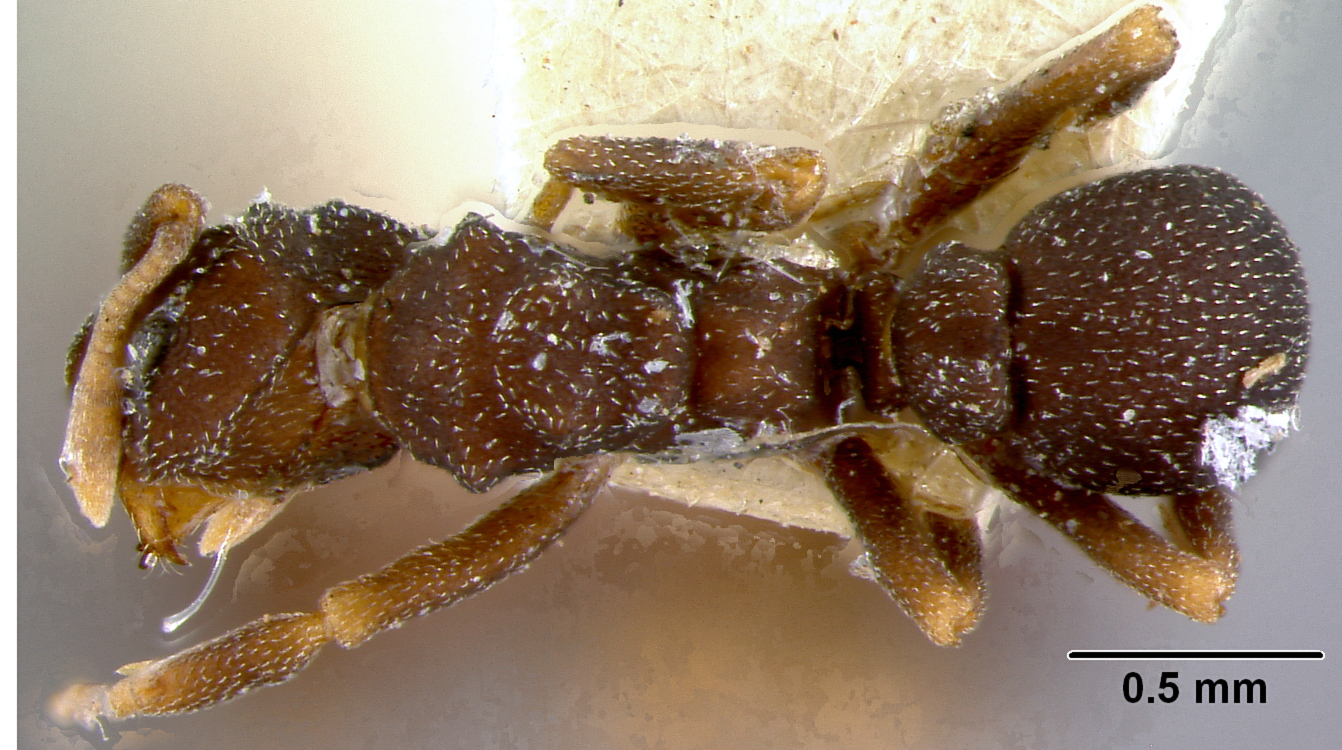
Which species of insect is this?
Cyphomyrmex rimosus
